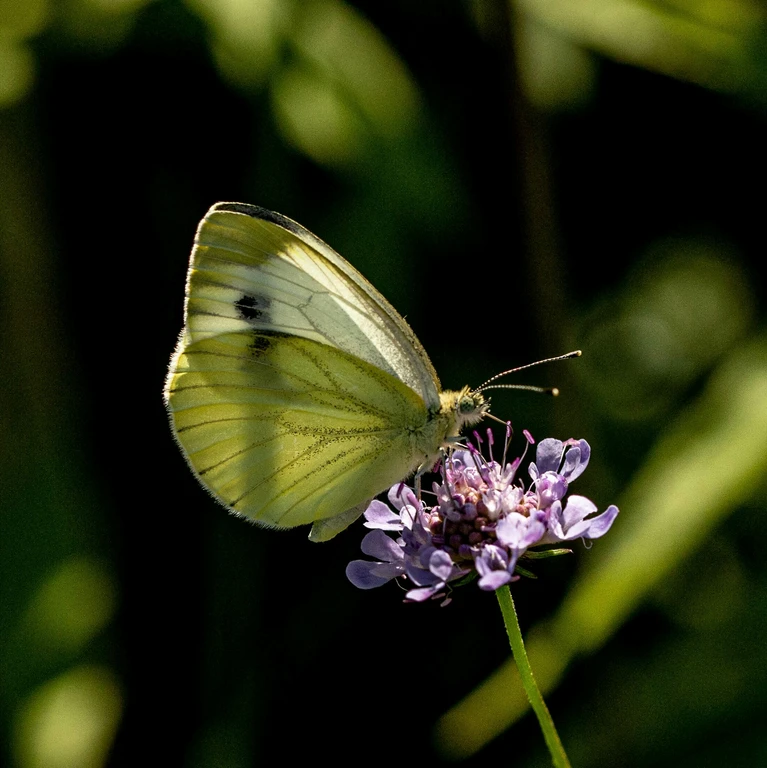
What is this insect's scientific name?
Pieris napi
